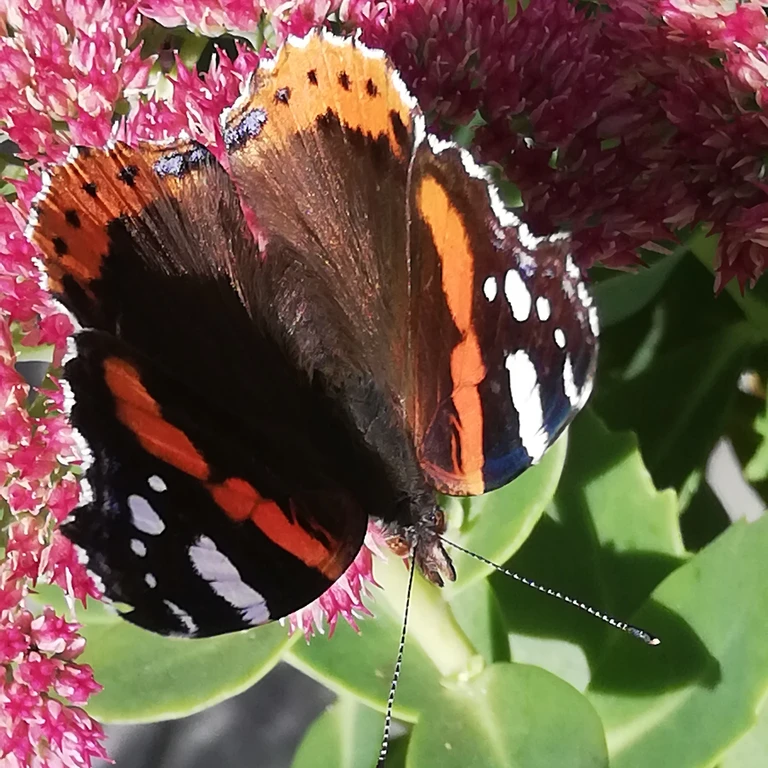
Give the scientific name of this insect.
Vanessa atalanta
